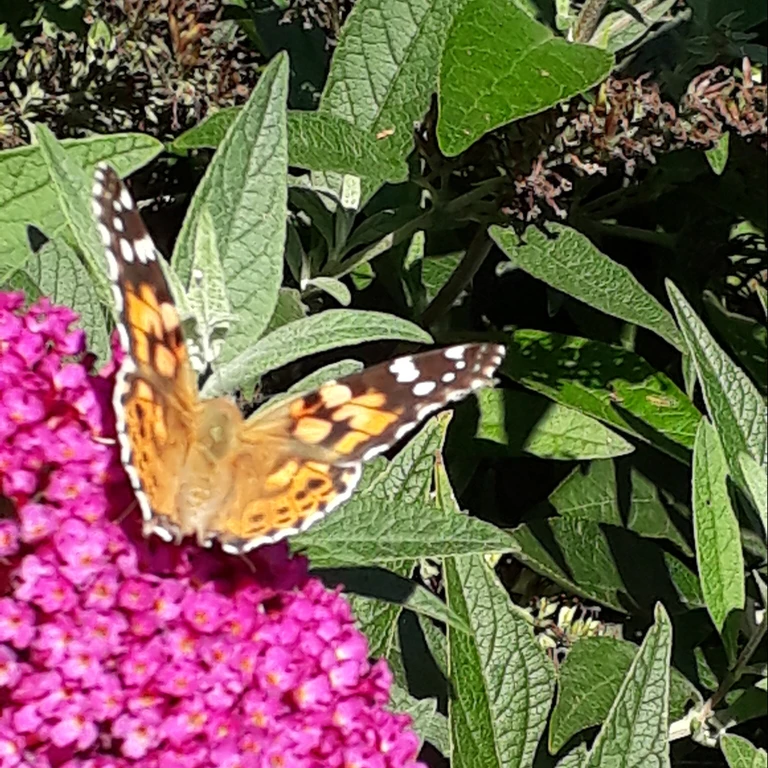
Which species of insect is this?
Vanessa cardui
